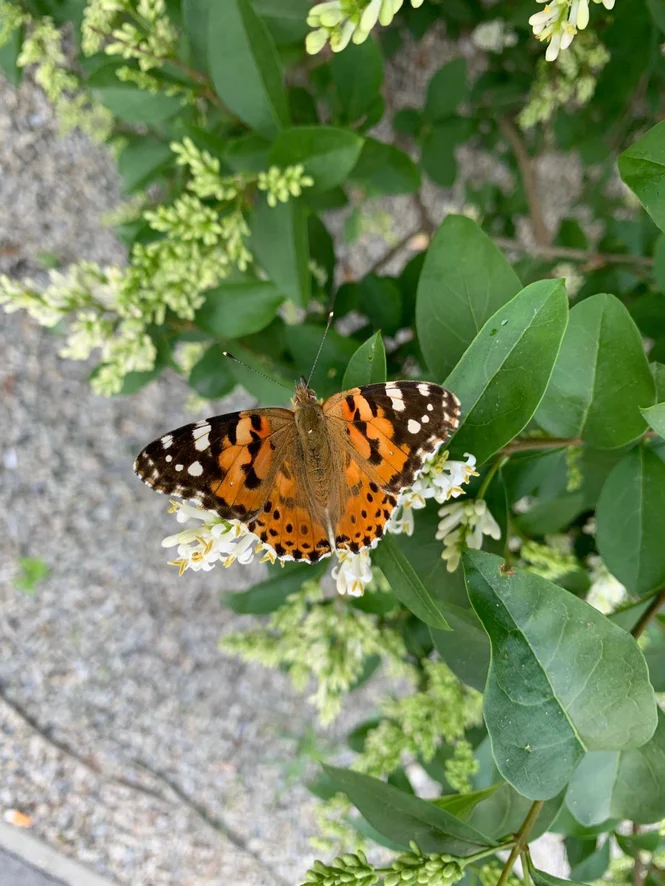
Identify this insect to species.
Vanessa cardui
